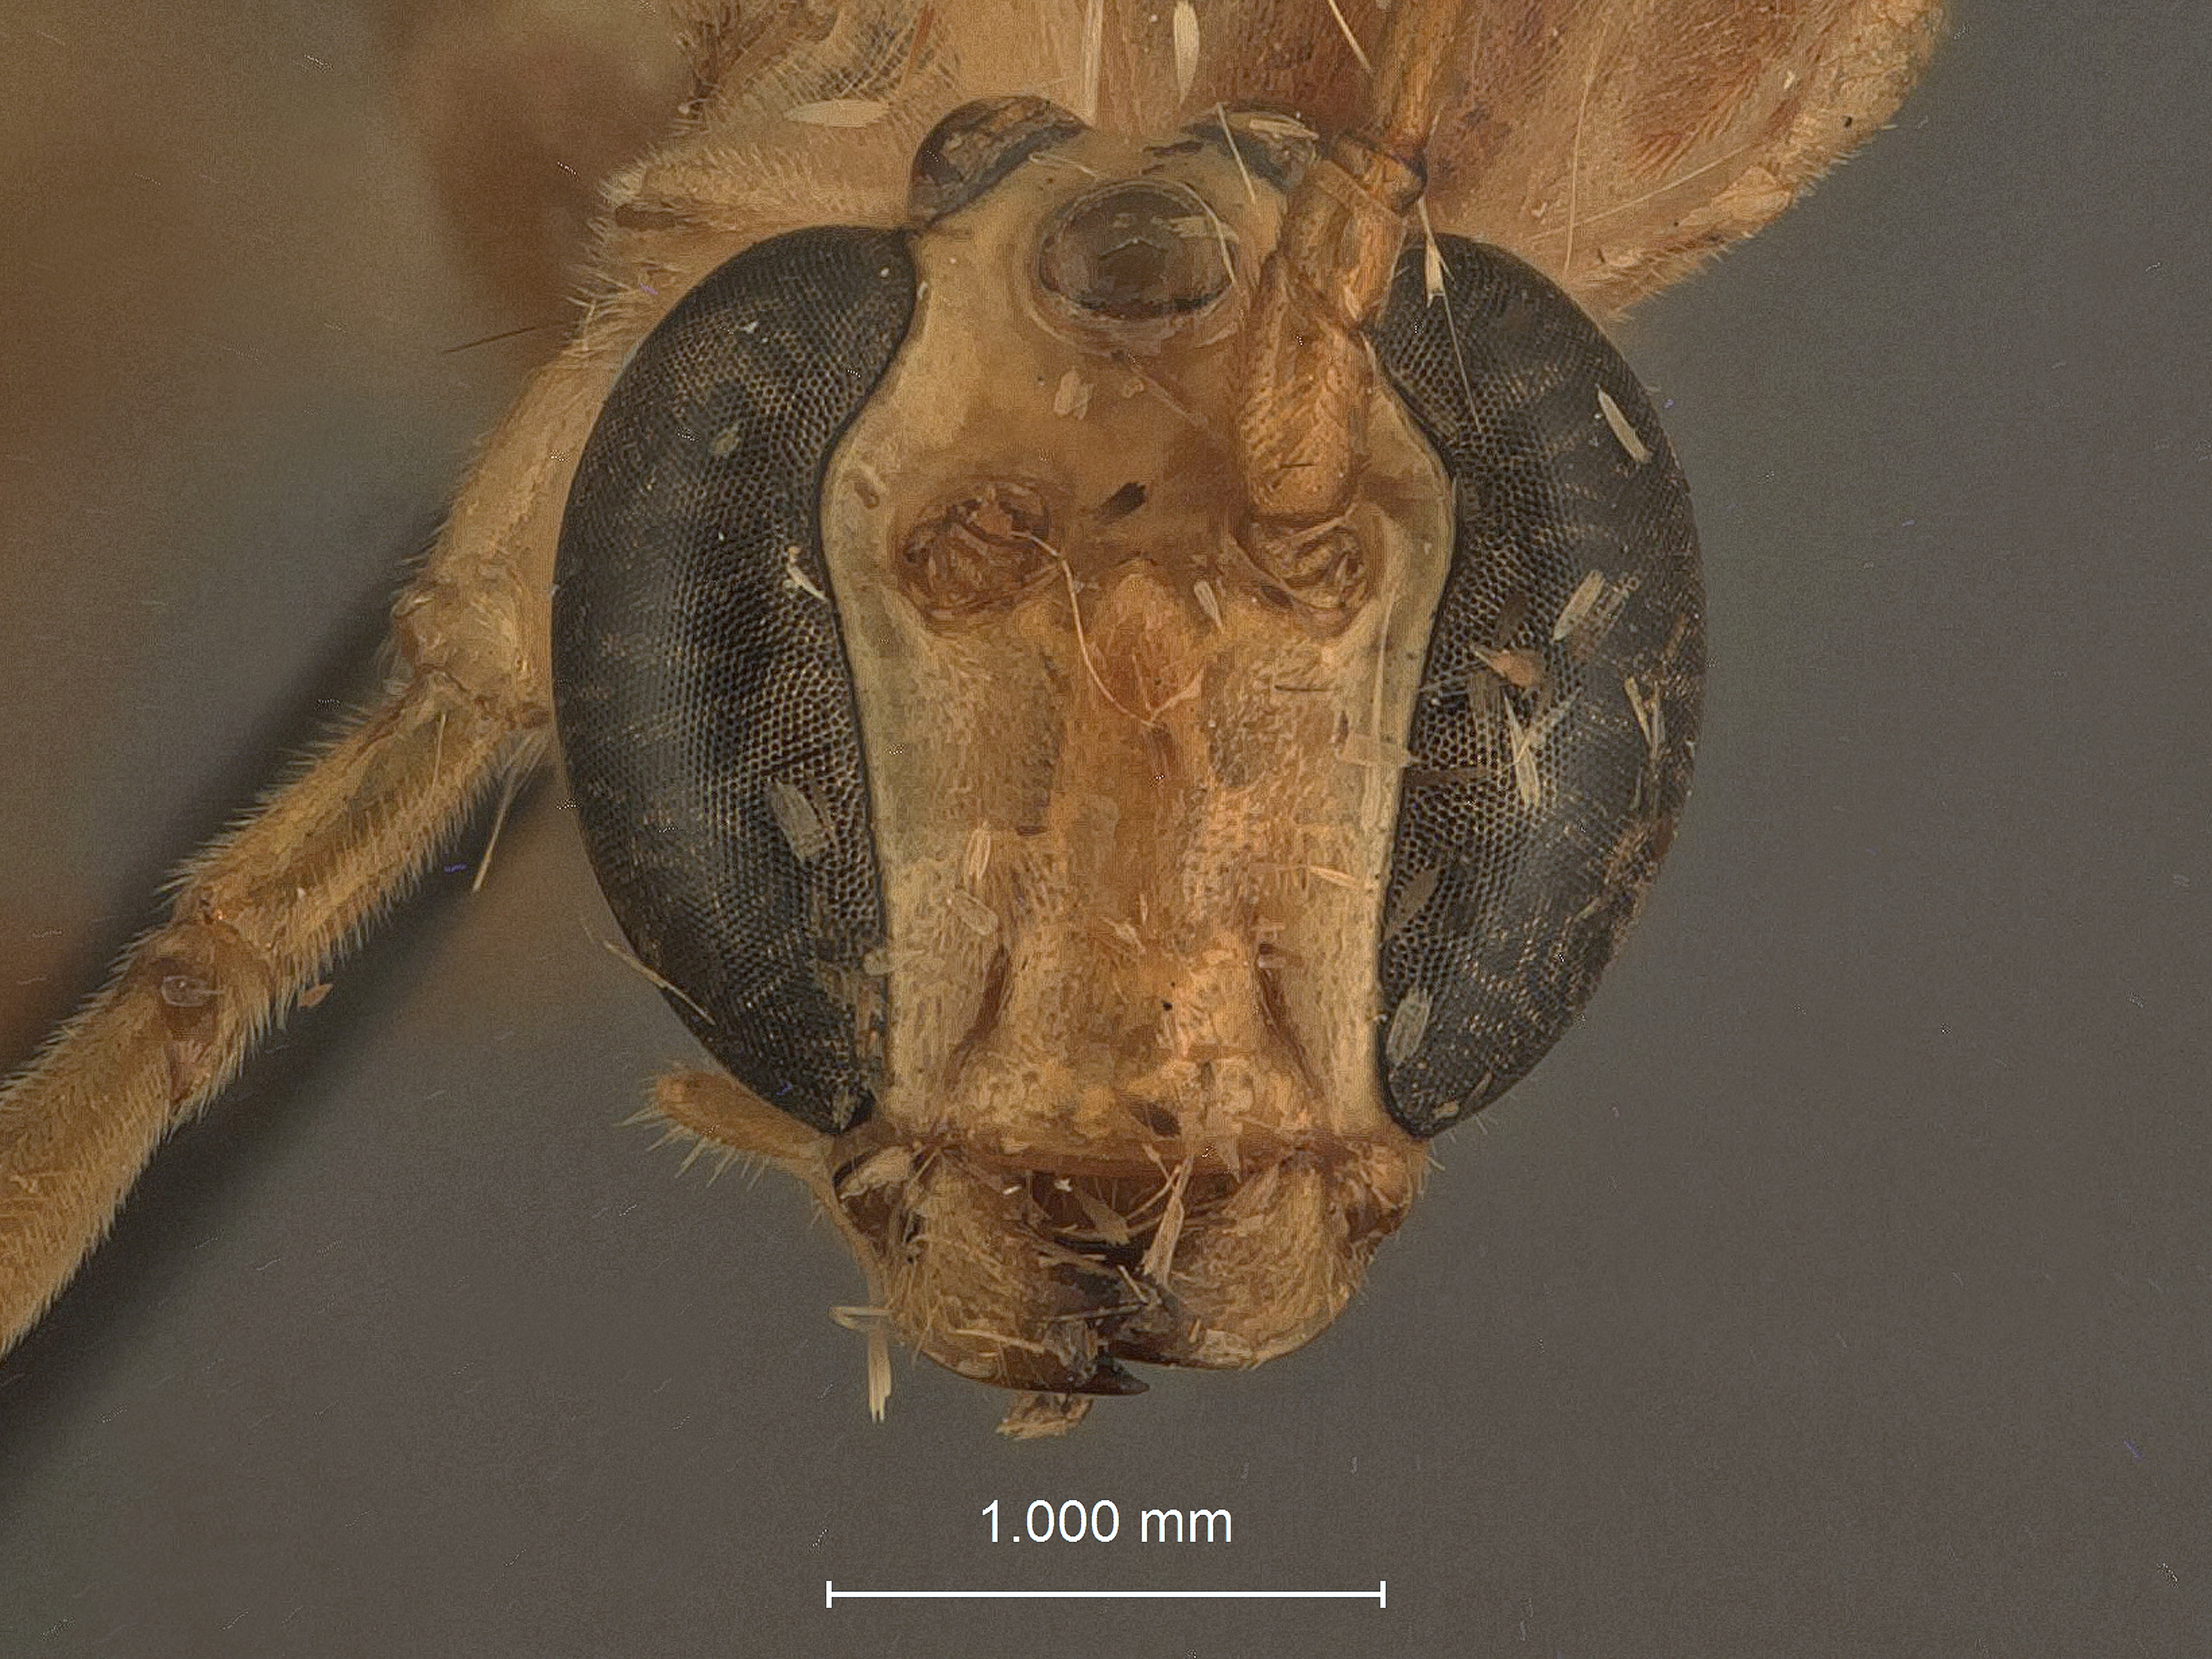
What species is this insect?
Potophion caudatus
